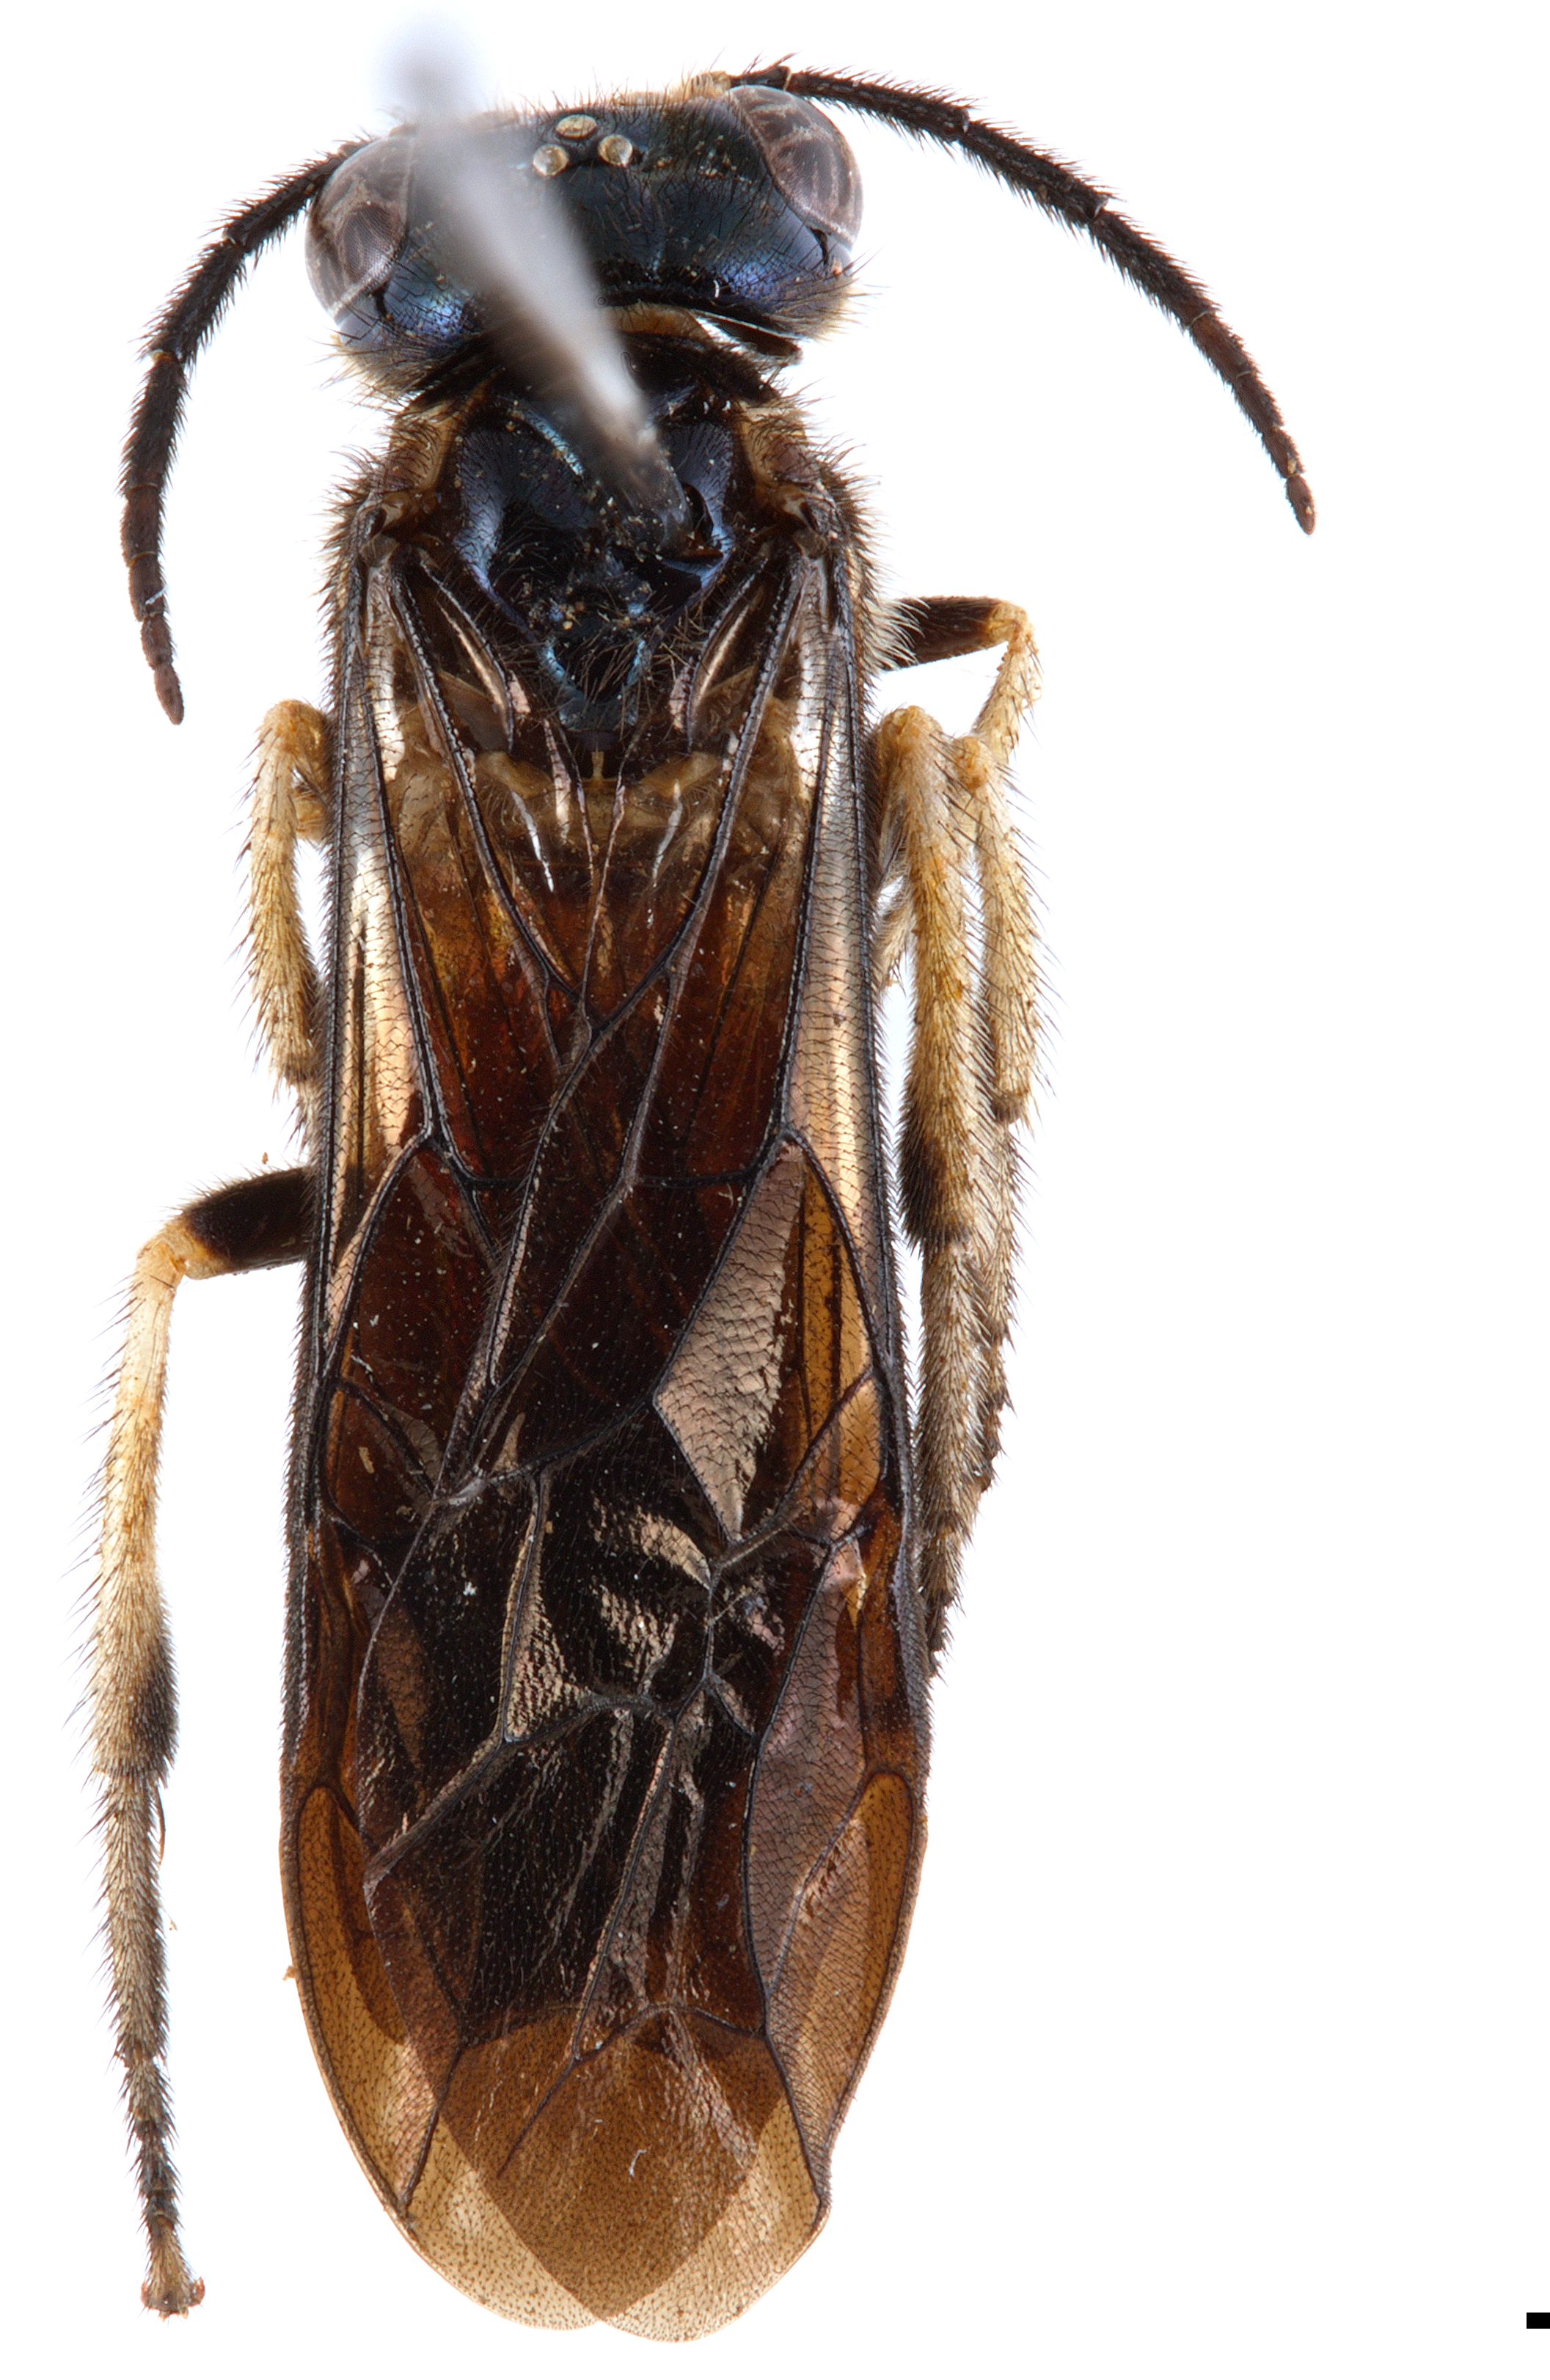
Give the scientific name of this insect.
Ateloza pilosa
